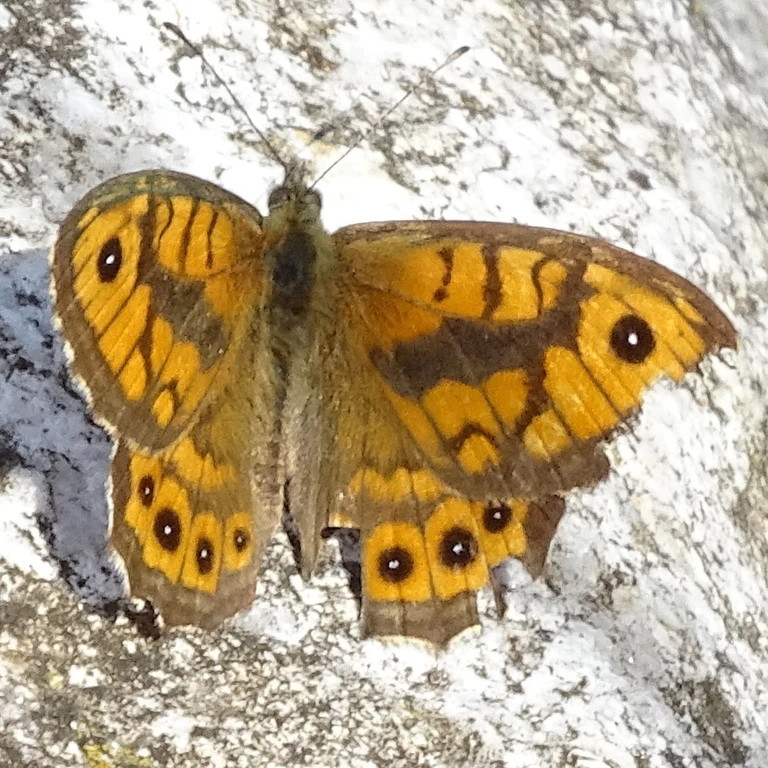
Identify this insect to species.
Lasiommata megera (also Pararge megera)
